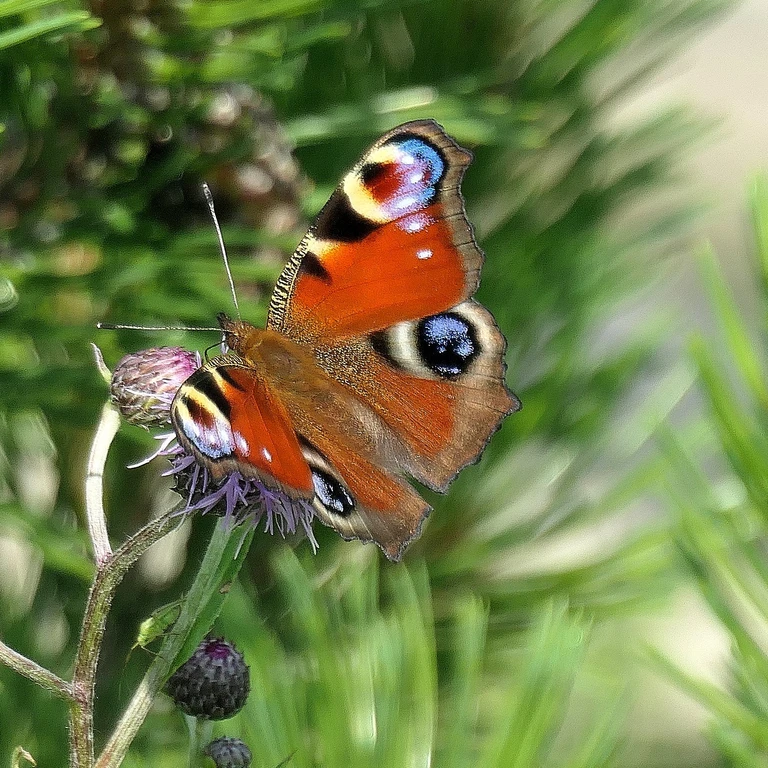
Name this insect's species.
Aglais io
